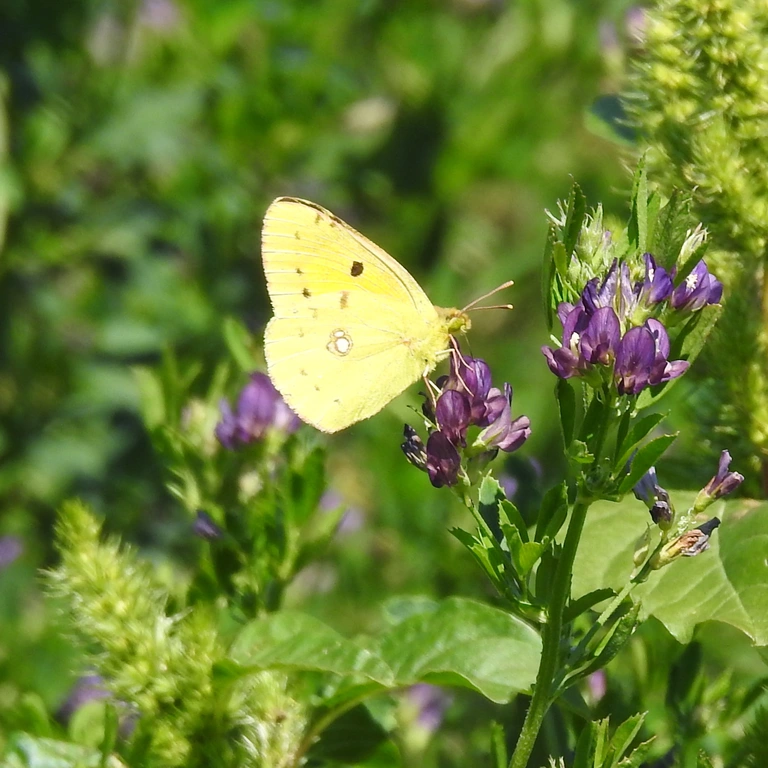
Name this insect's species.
Colias croceus
